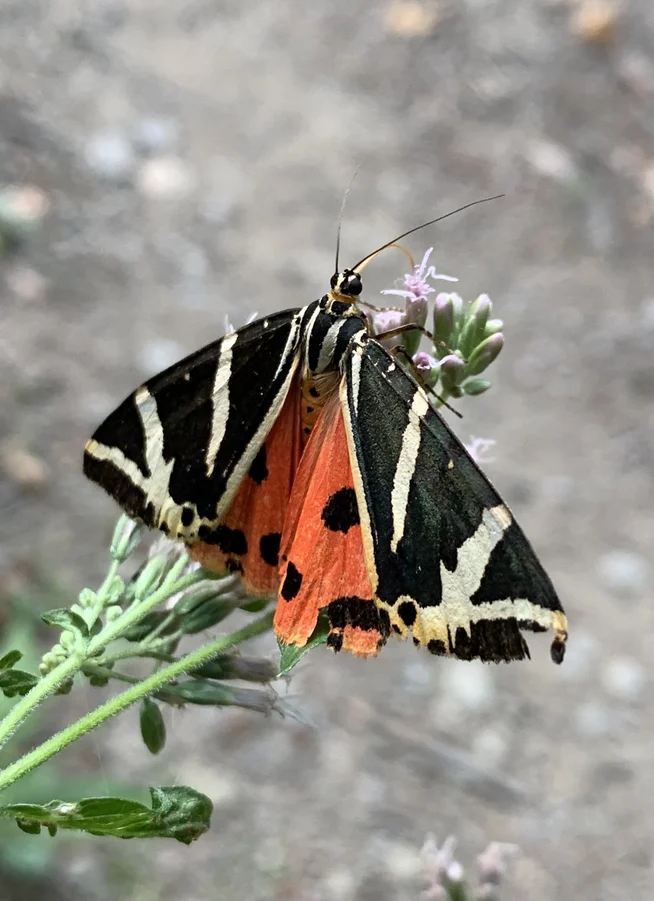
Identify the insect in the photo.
Euplagia quadripunctaria
